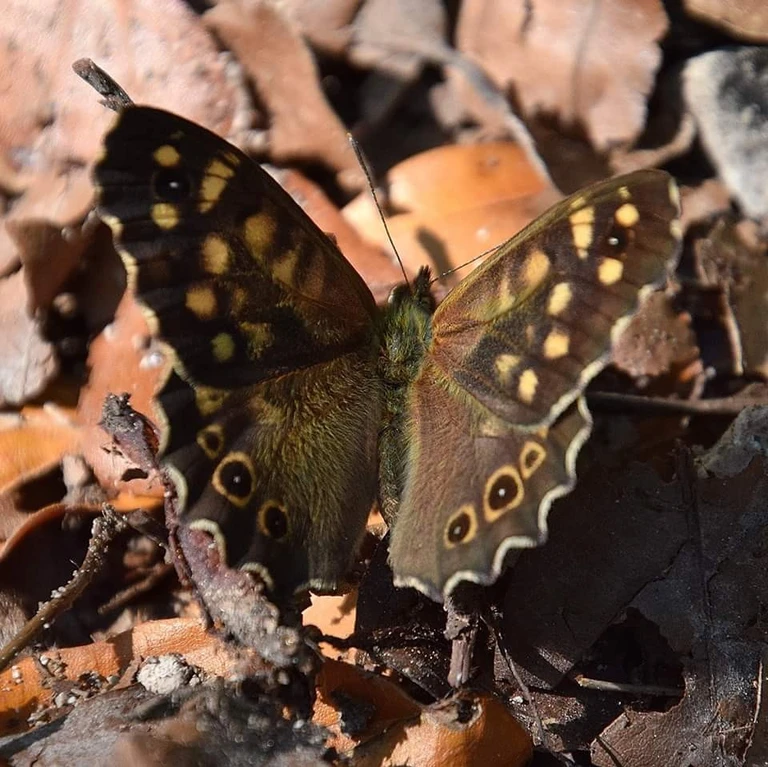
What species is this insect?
Pararge aegeria
